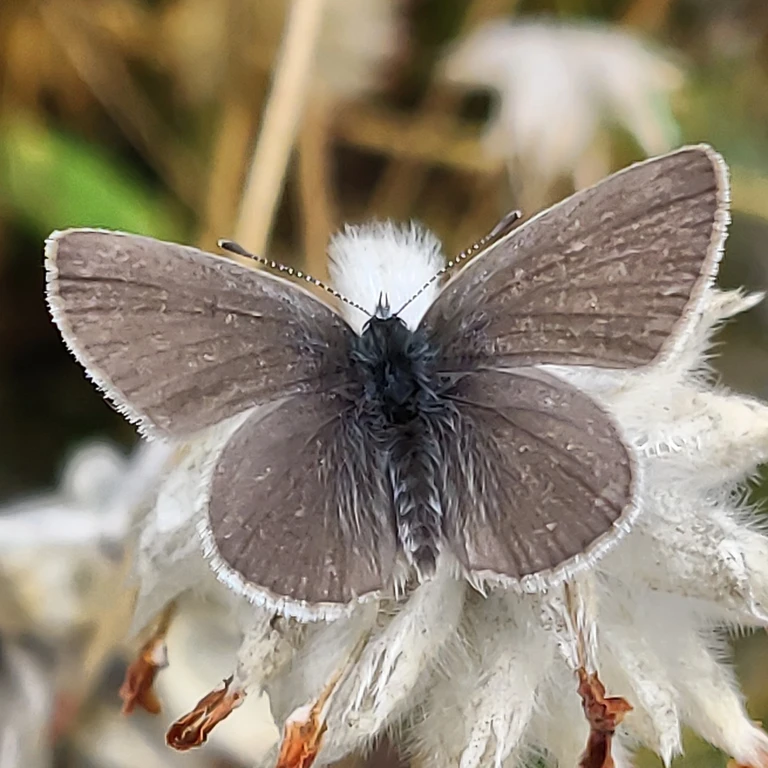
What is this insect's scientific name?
Cupido minimus
